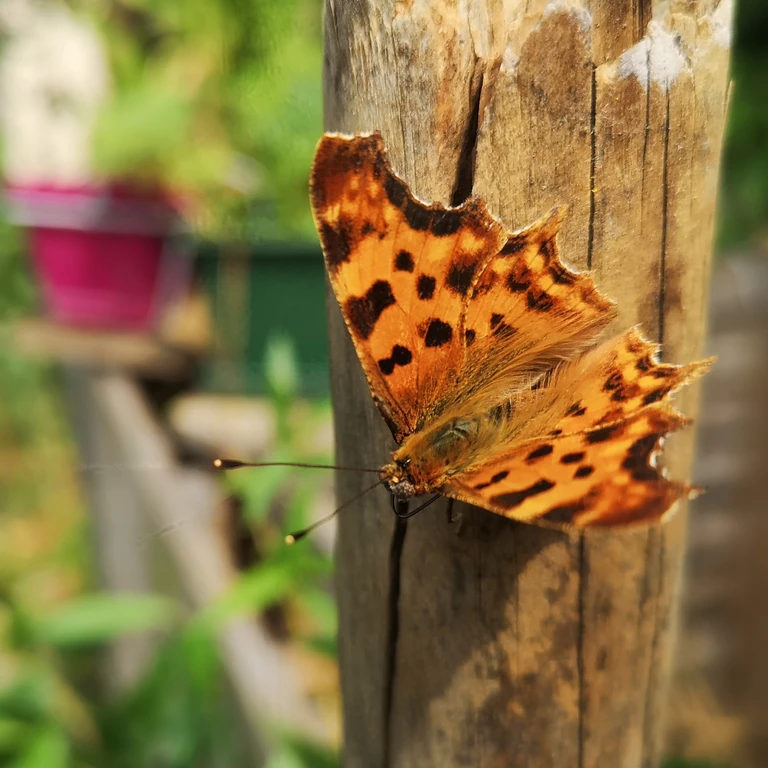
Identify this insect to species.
Polygonia c-album
